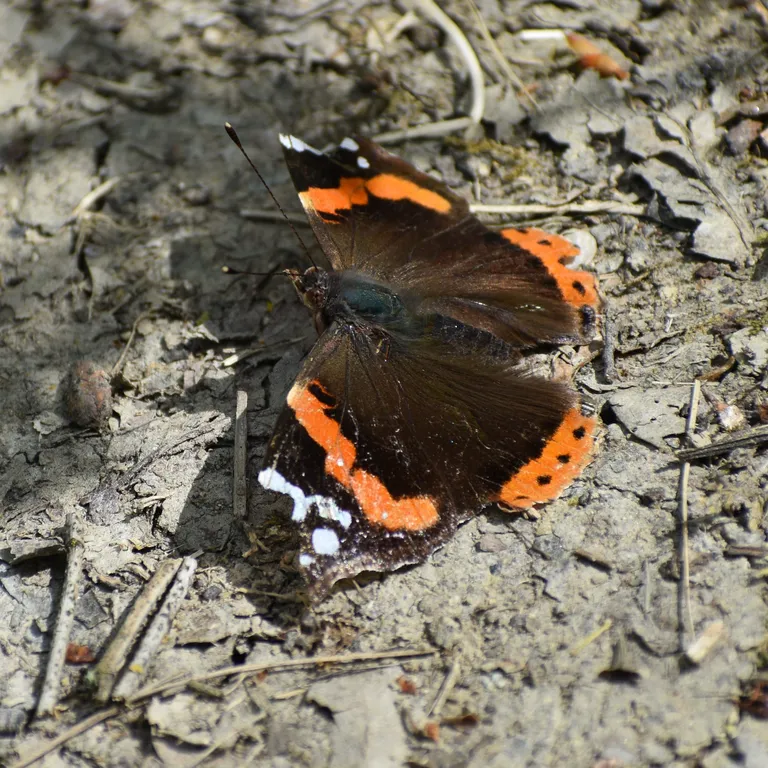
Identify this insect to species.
Vanessa atalanta
